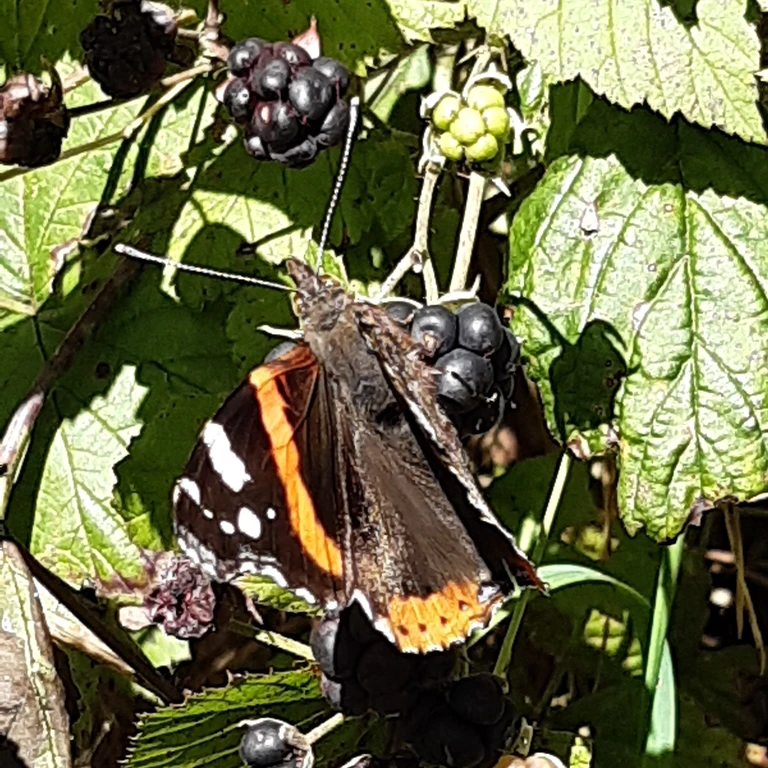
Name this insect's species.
Vanessa atalanta
